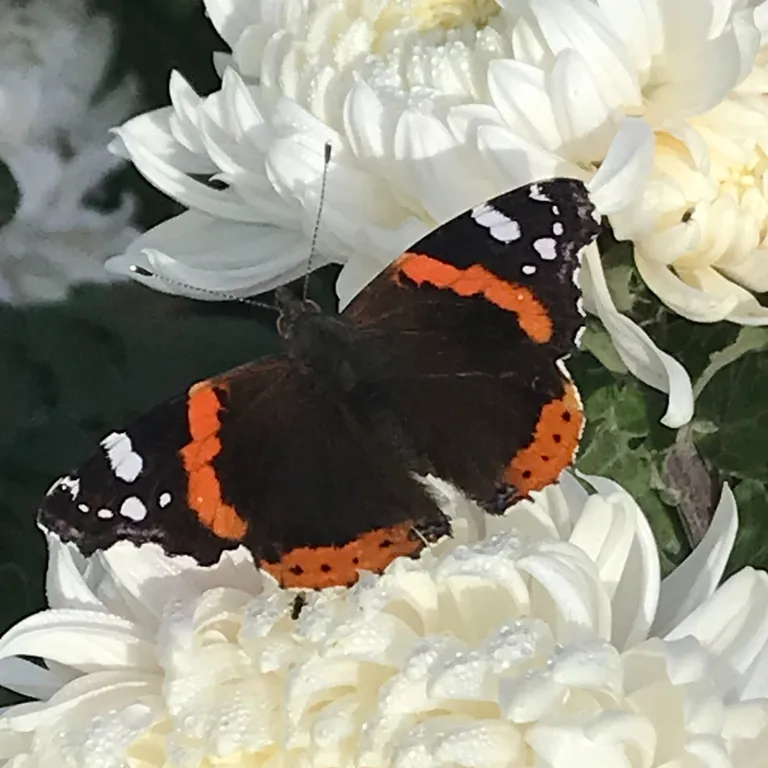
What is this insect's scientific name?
Vanessa atalanta
